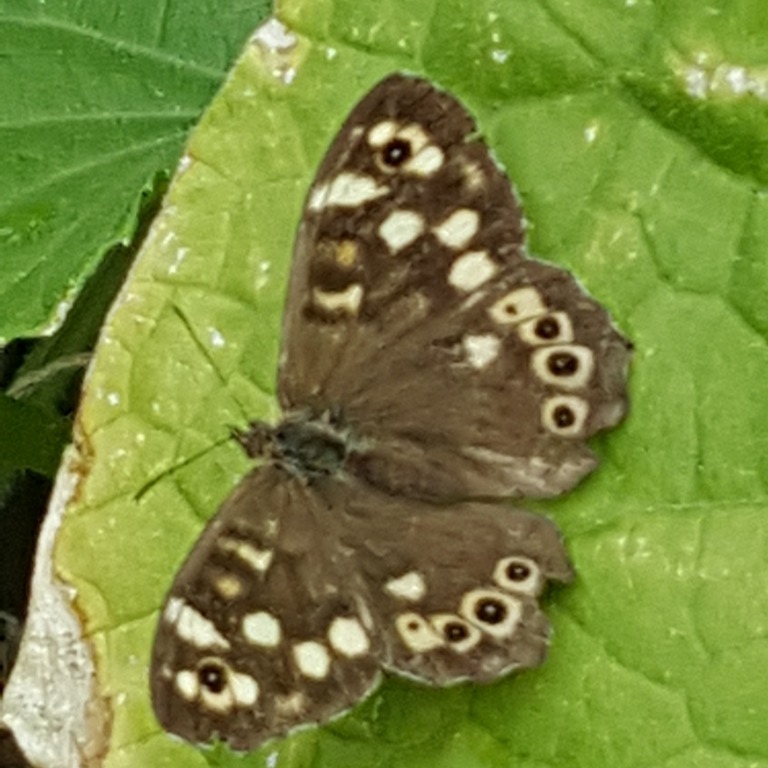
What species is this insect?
Pararge aegeria
